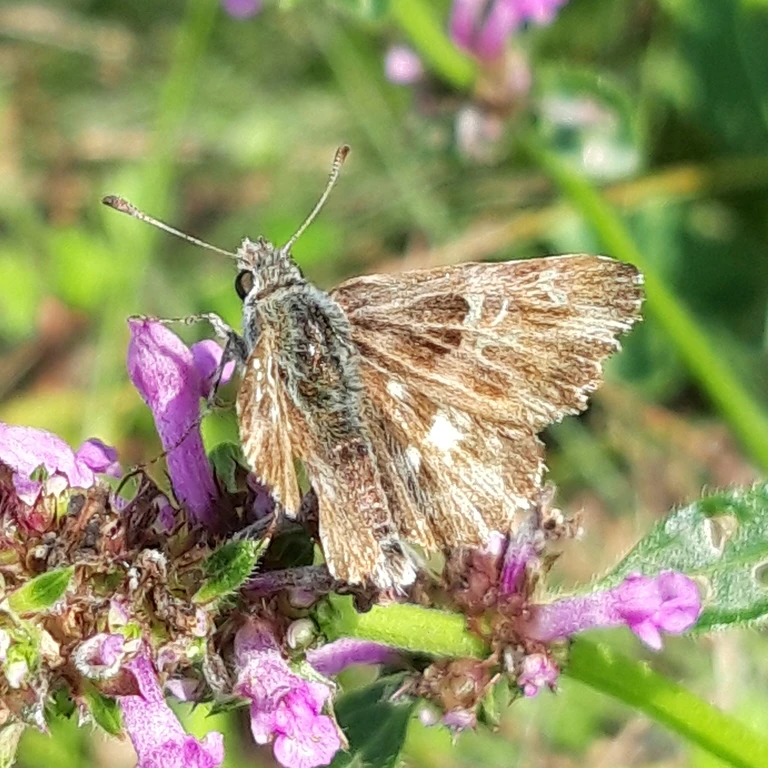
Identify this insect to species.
Muschampia floccifera (also Carcharodus floccifera)
